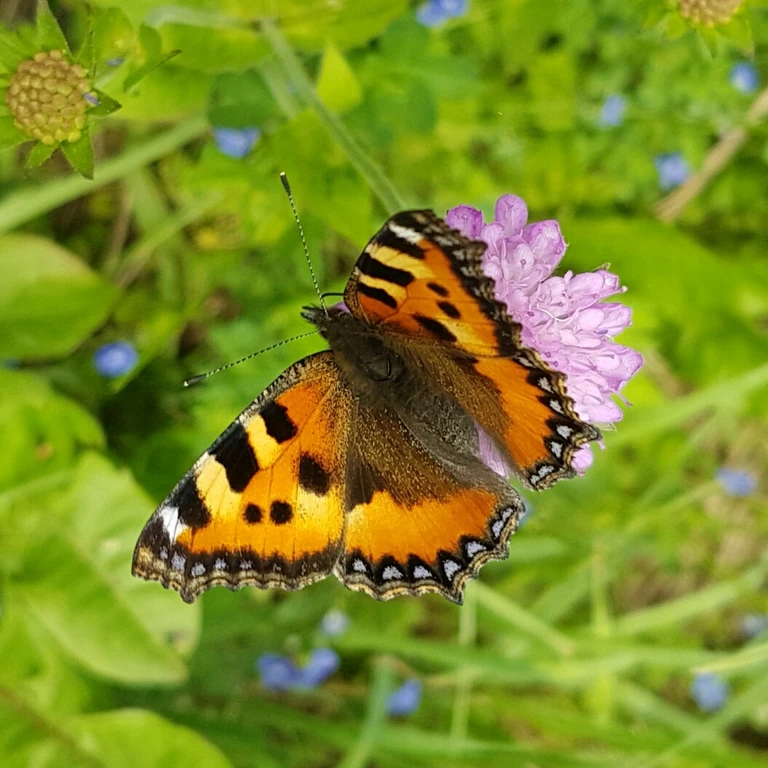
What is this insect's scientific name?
Aglais urticae
